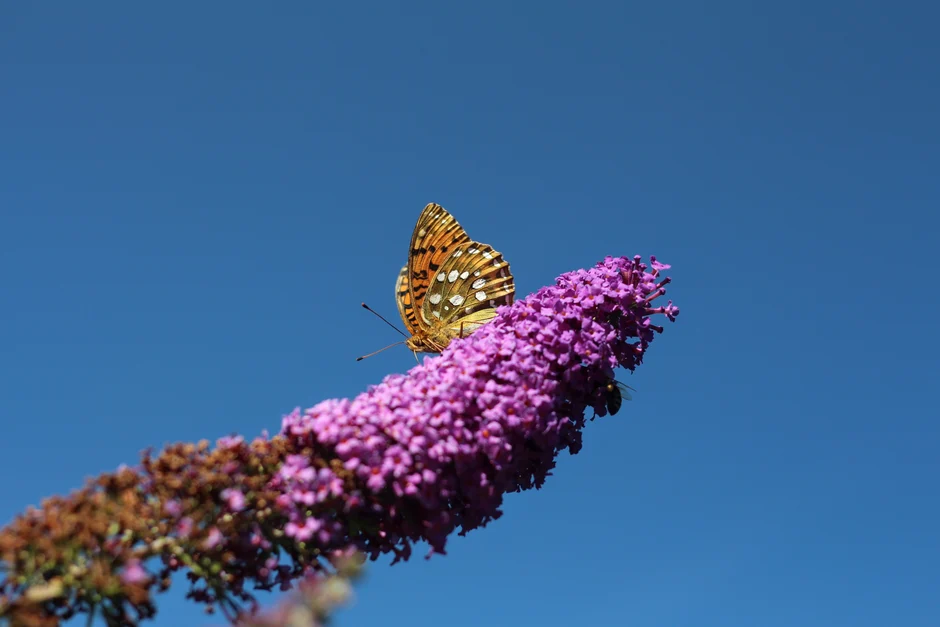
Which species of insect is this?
Speyeria aglaja
